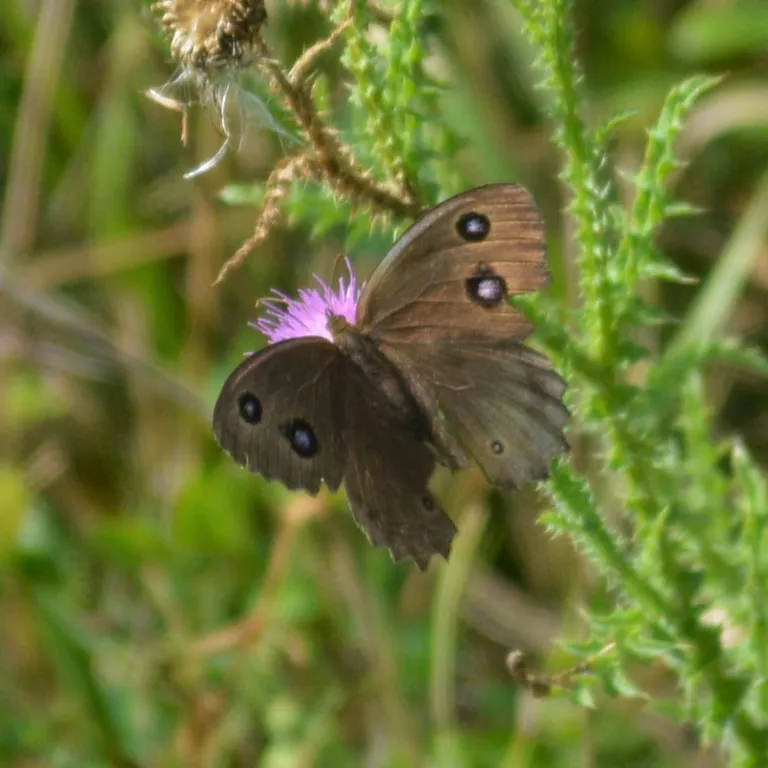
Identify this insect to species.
Minois dryas
